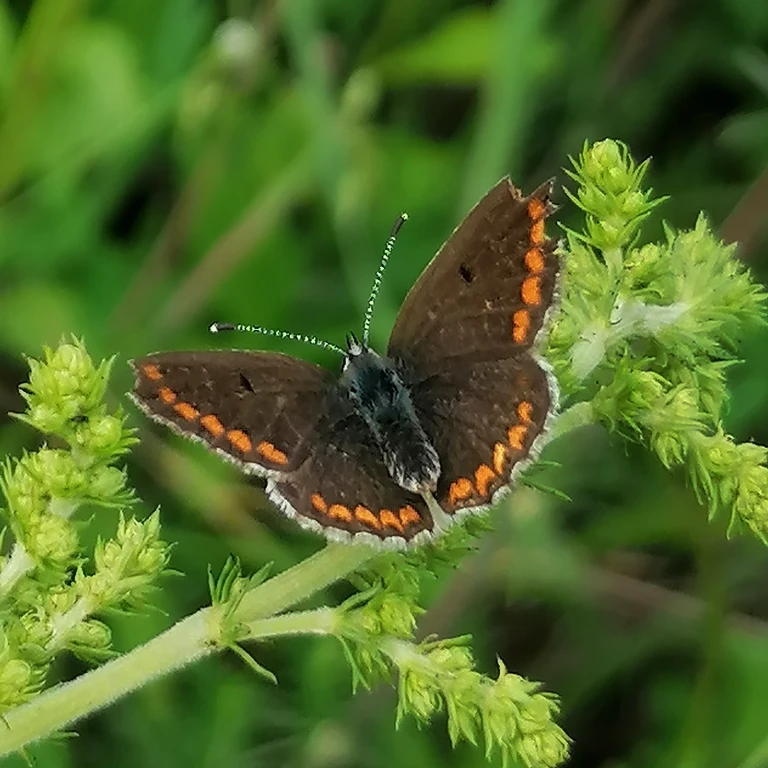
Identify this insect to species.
Aricia agestis/artaxerxes
